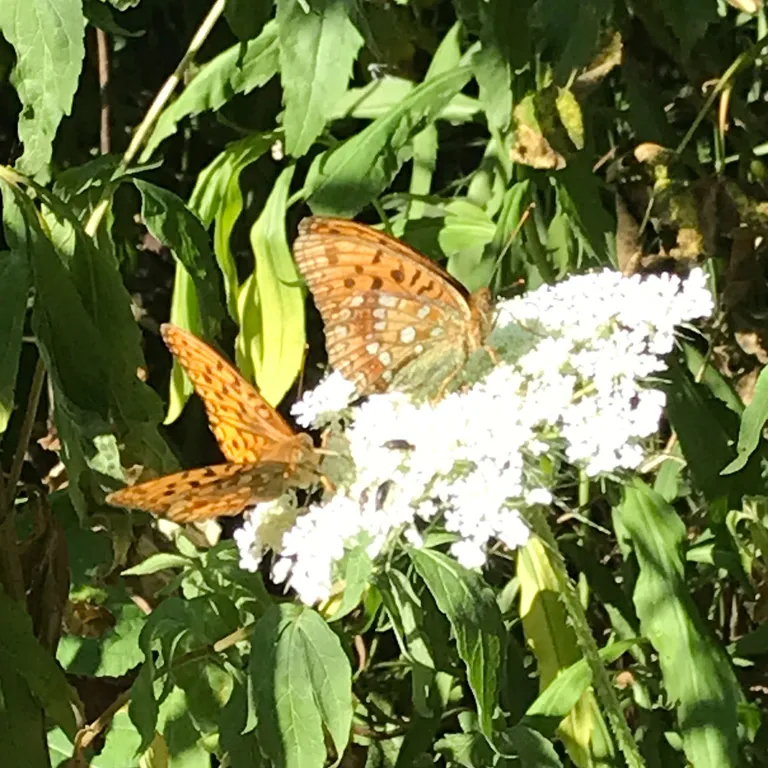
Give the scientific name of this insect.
Fabriciana adippe
